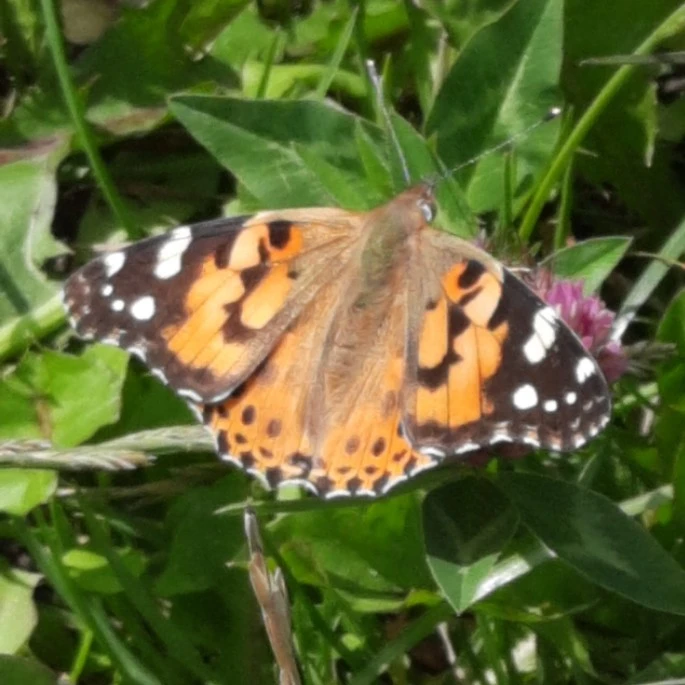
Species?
Vanessa cardui
